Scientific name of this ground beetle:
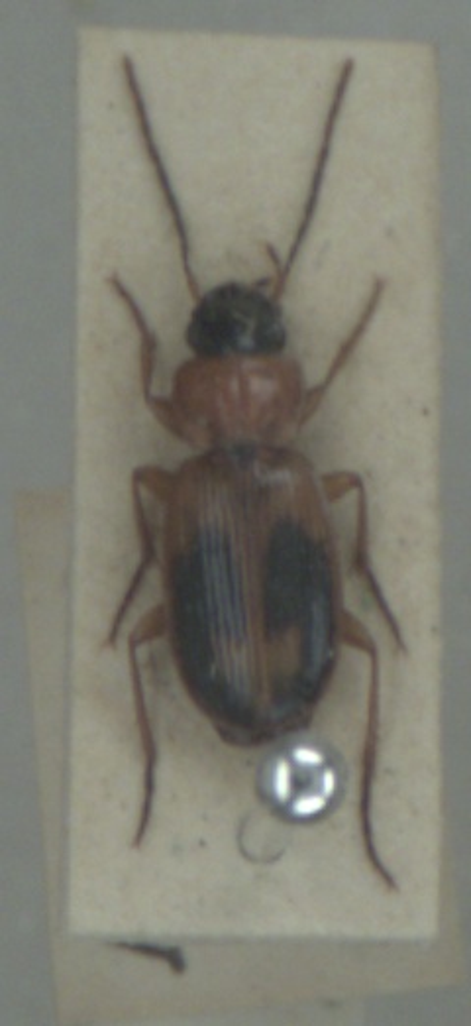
Badister bullatus
